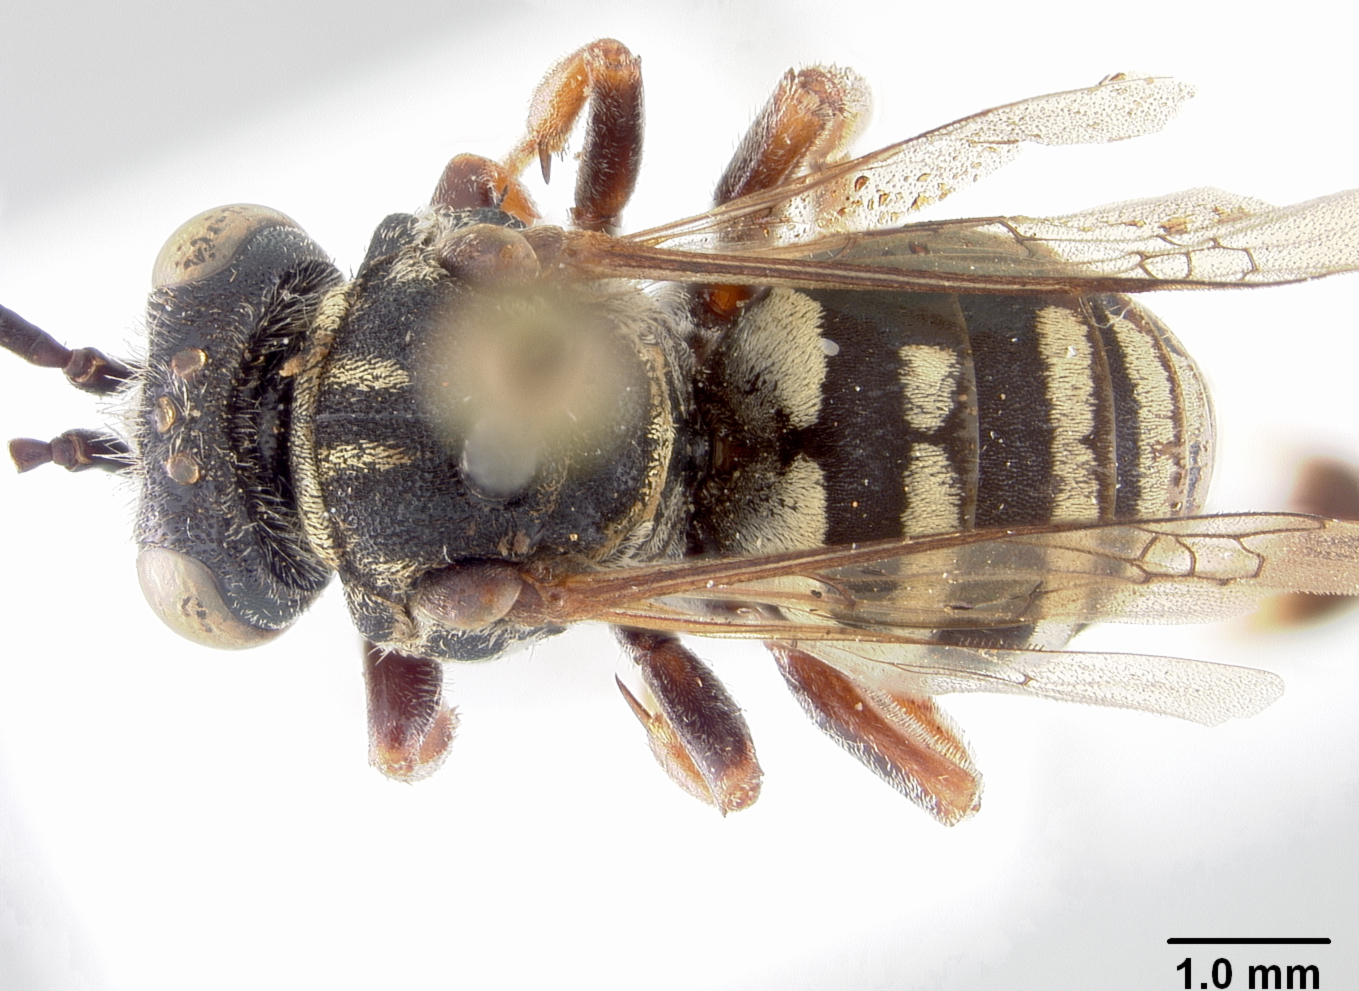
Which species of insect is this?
Epeolus oswegoensis
